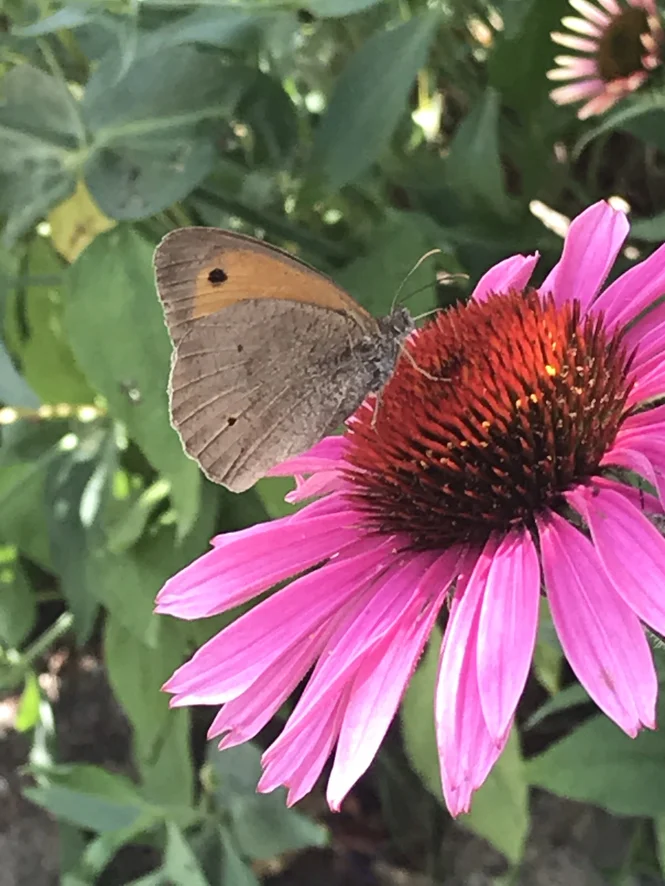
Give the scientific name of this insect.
Maniola jurtina
